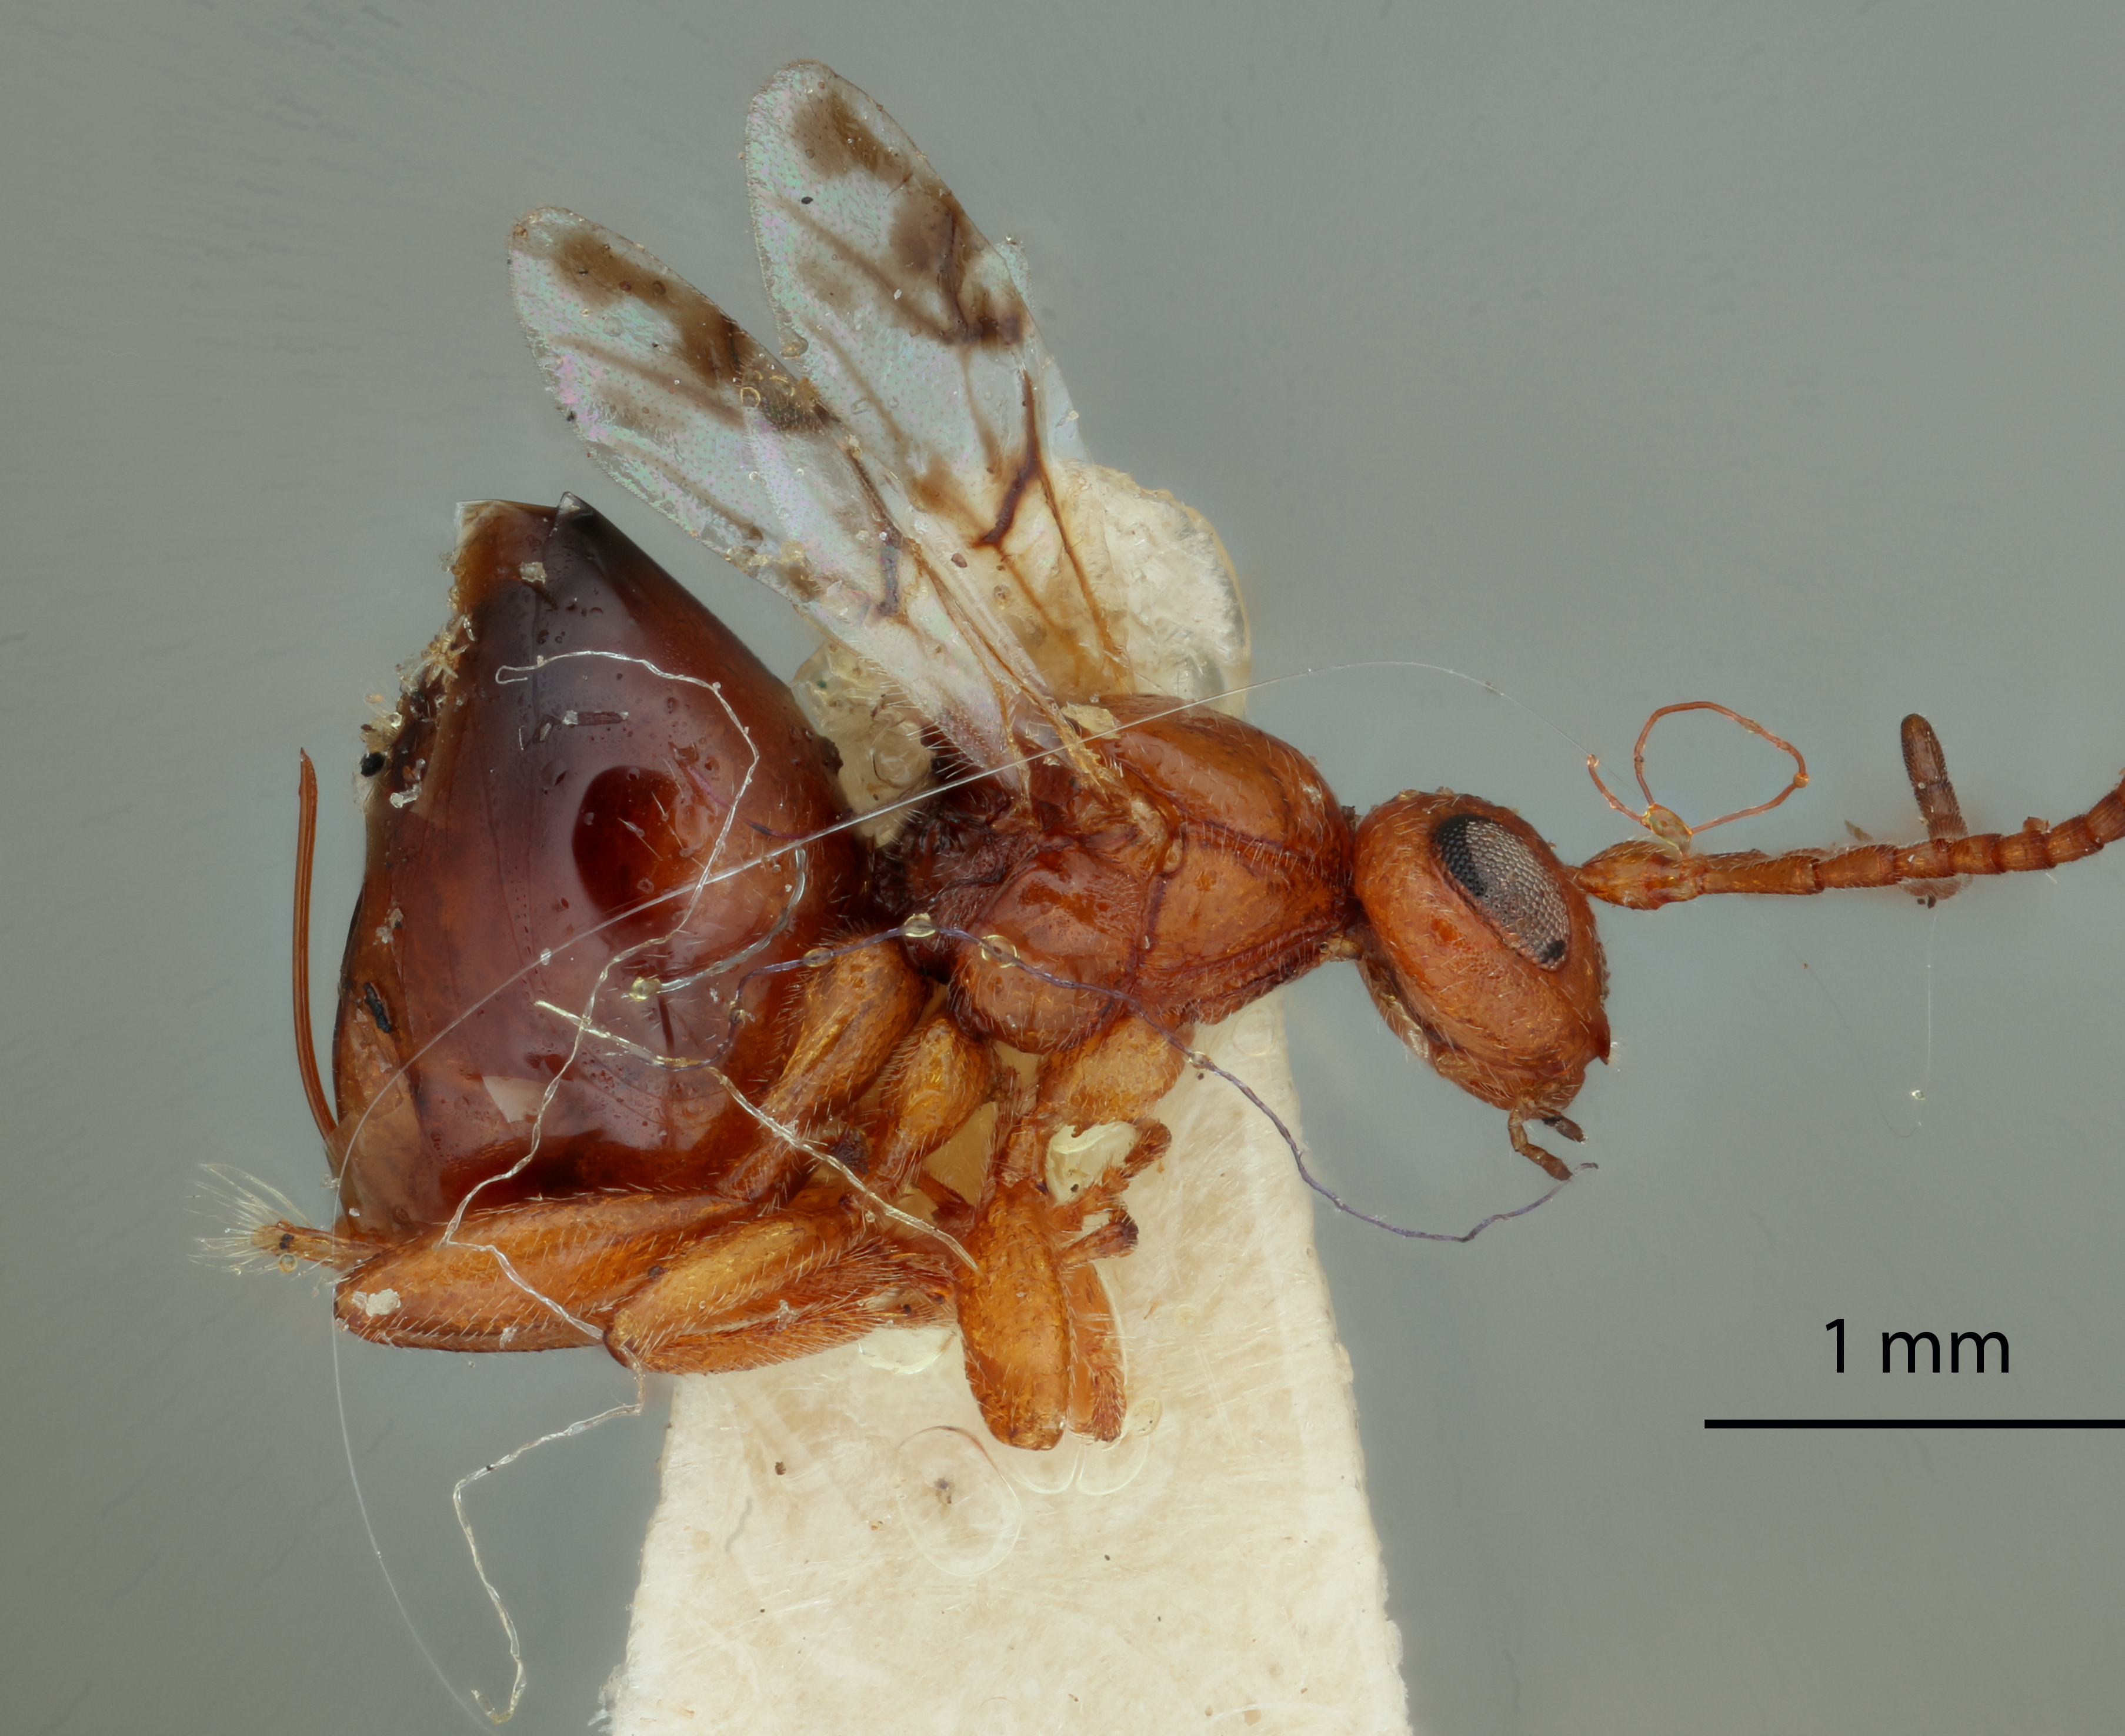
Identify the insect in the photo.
Xanthoteras pungens
